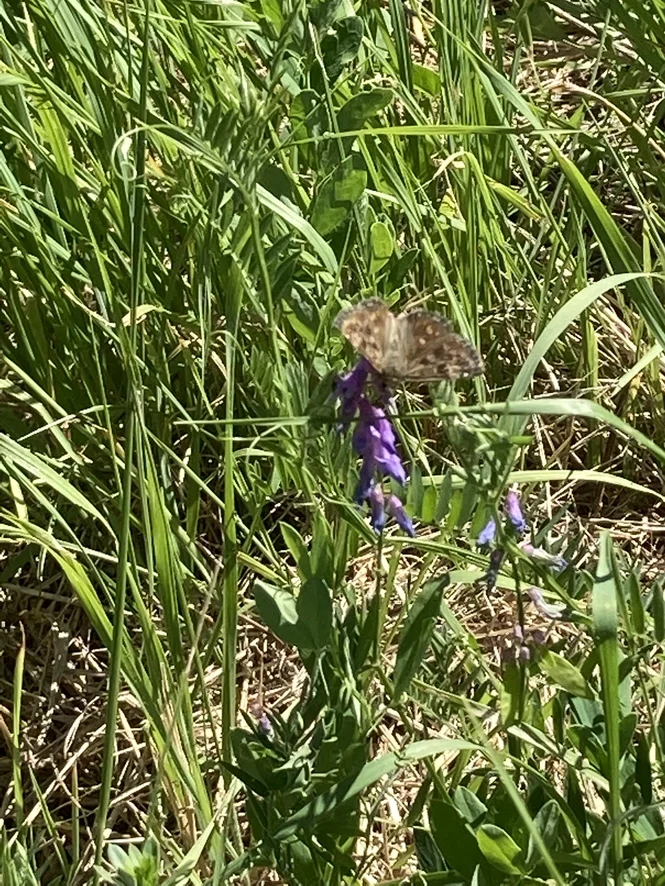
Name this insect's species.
Erynnis tages
